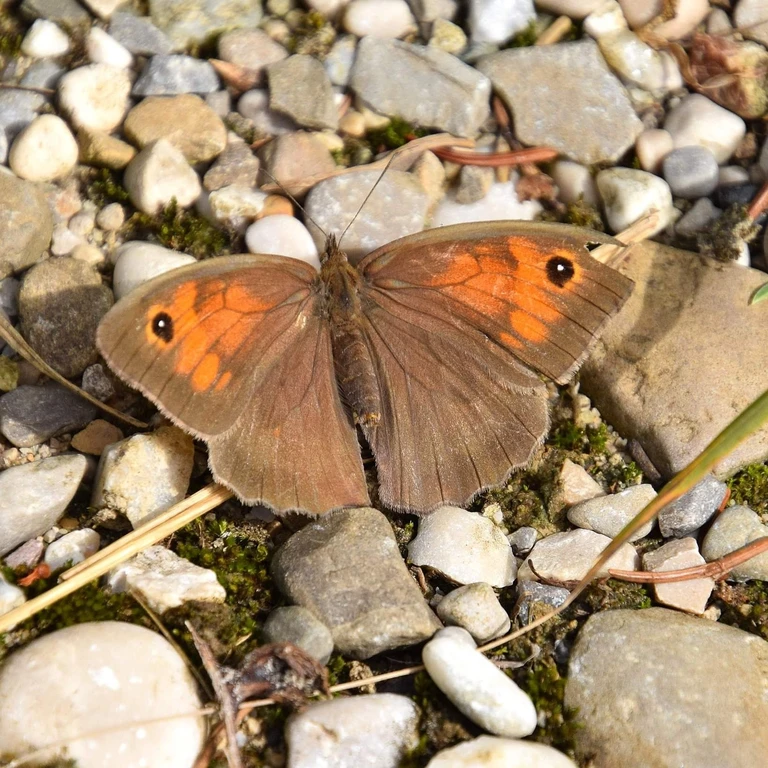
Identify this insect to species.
Maniola jurtina
